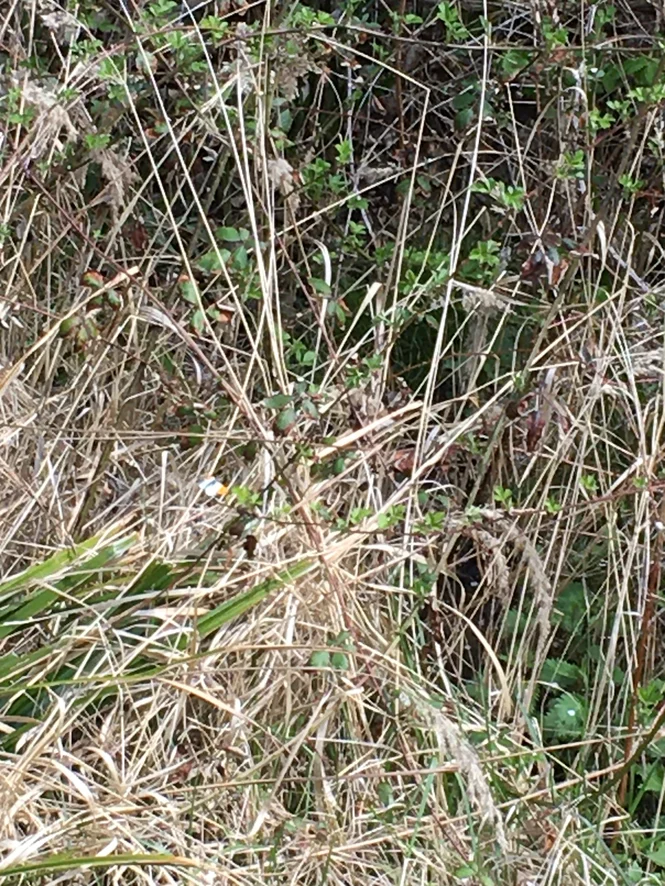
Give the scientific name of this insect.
Anthocharis cardamines
